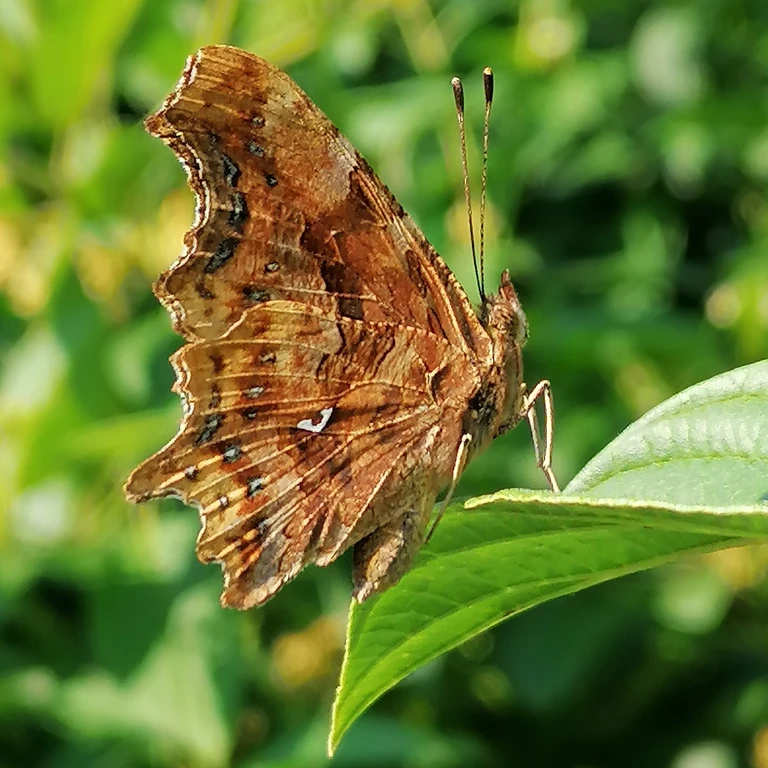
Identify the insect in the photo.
Polygonia c-album
